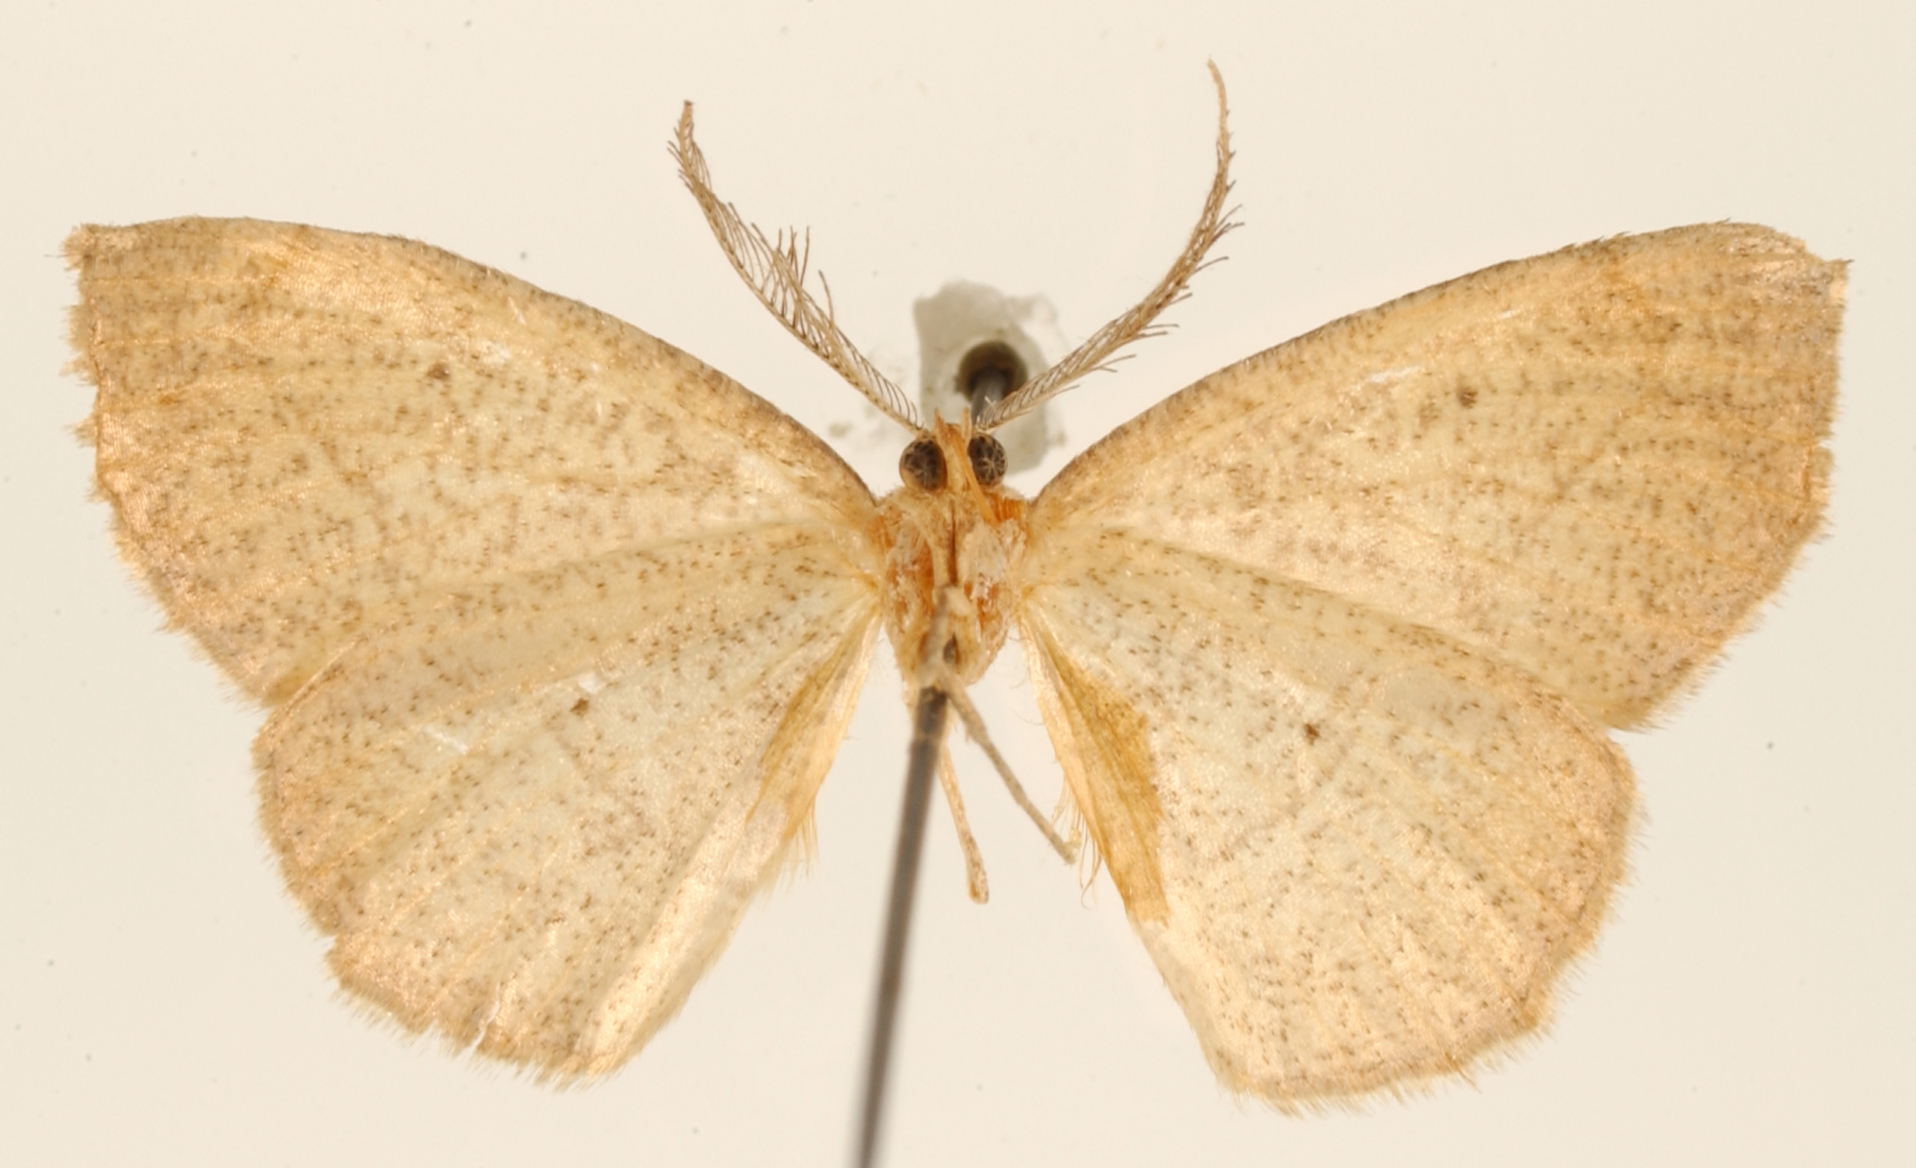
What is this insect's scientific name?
Caberodes snellaria
